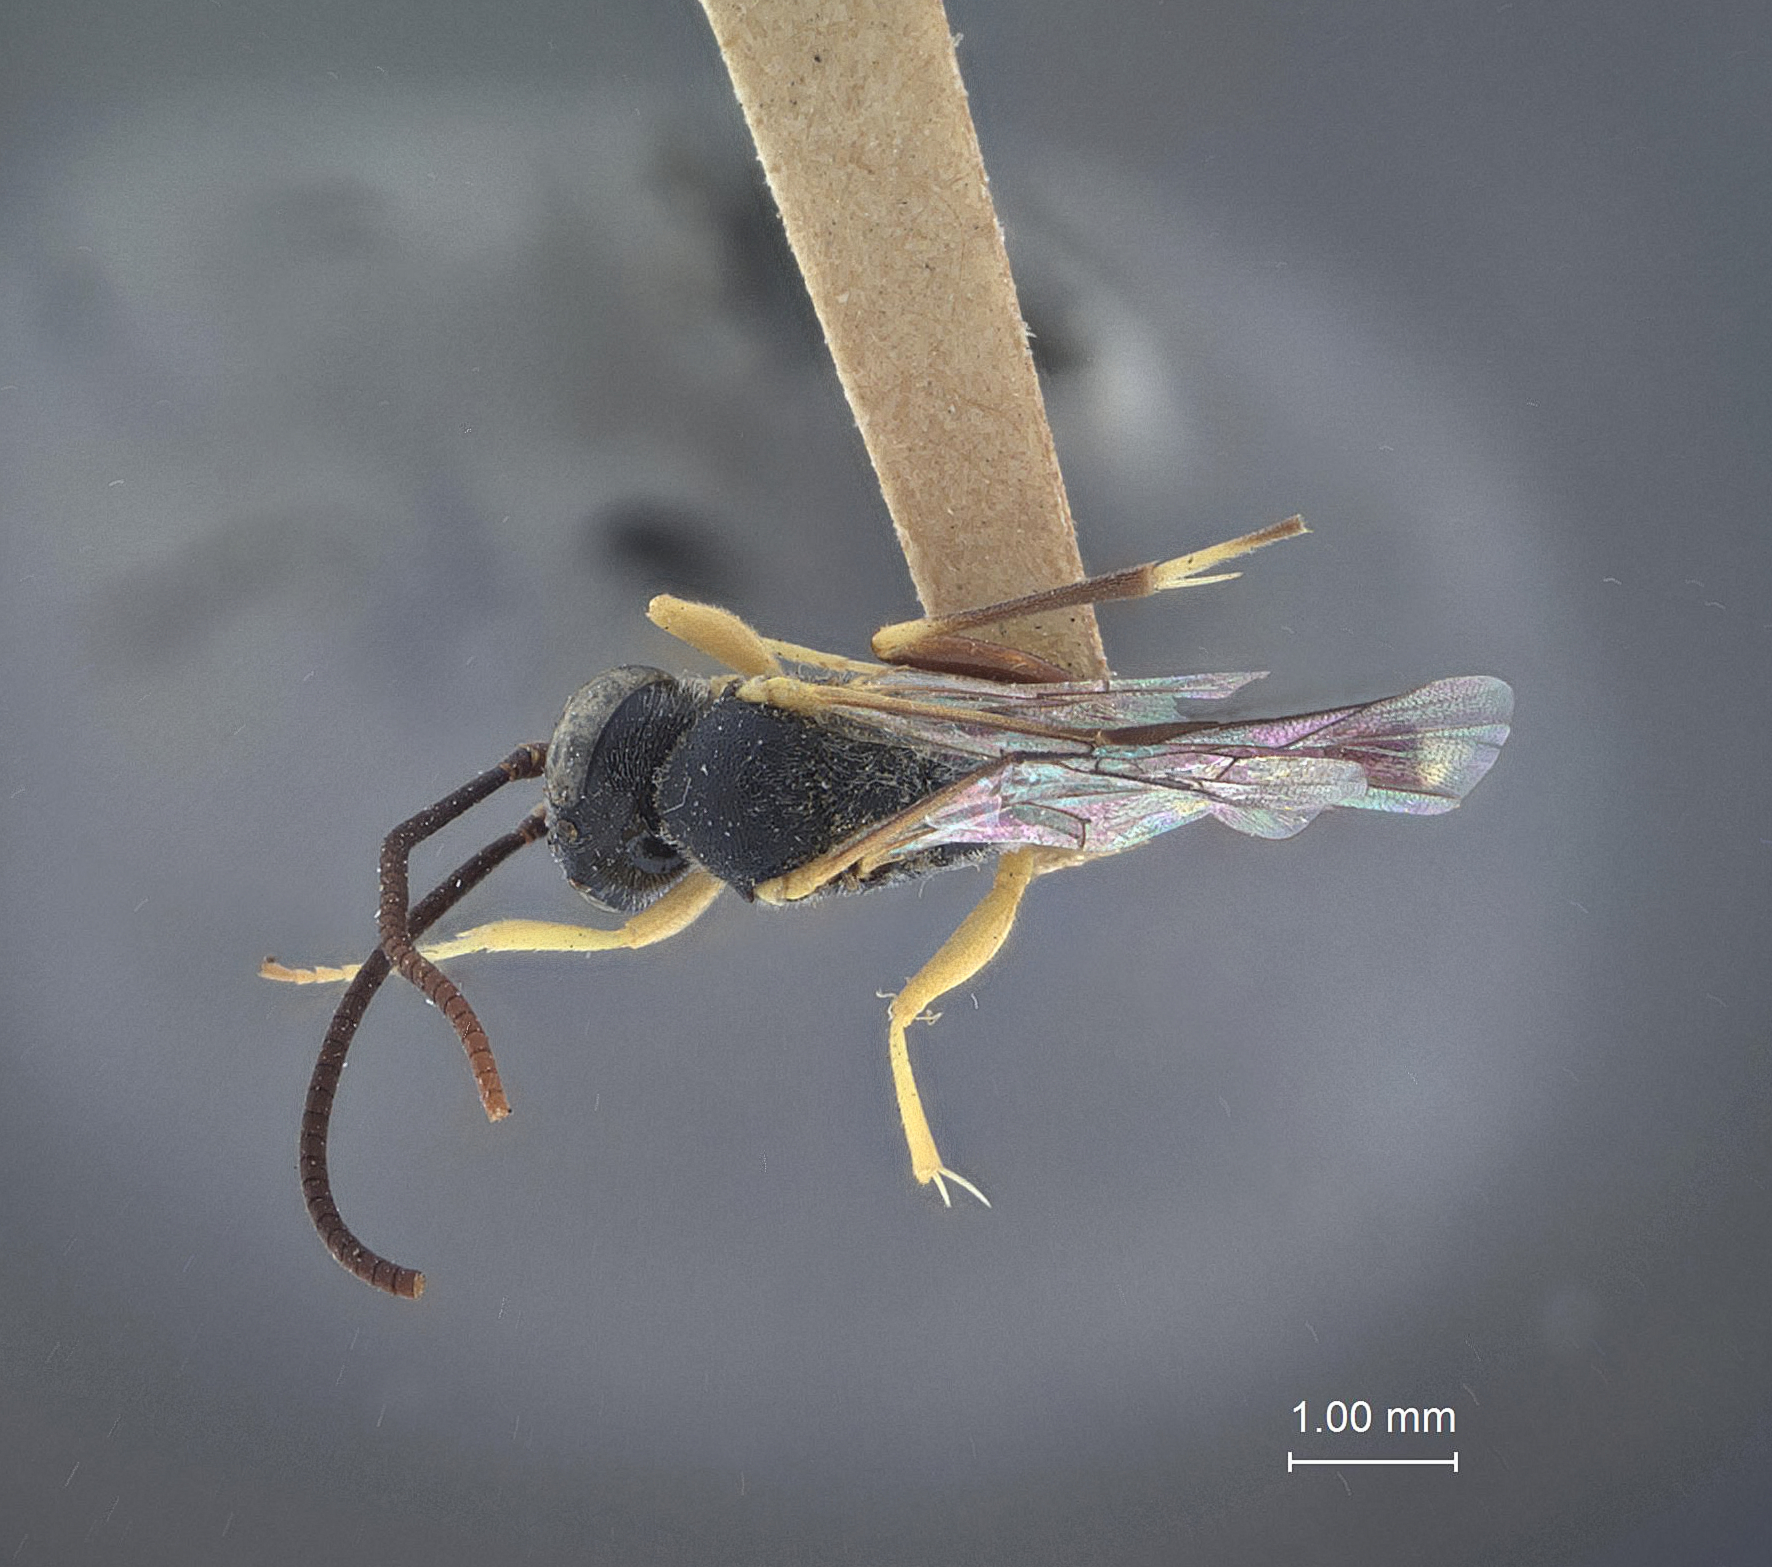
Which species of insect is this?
Campoplegidea flavescens
